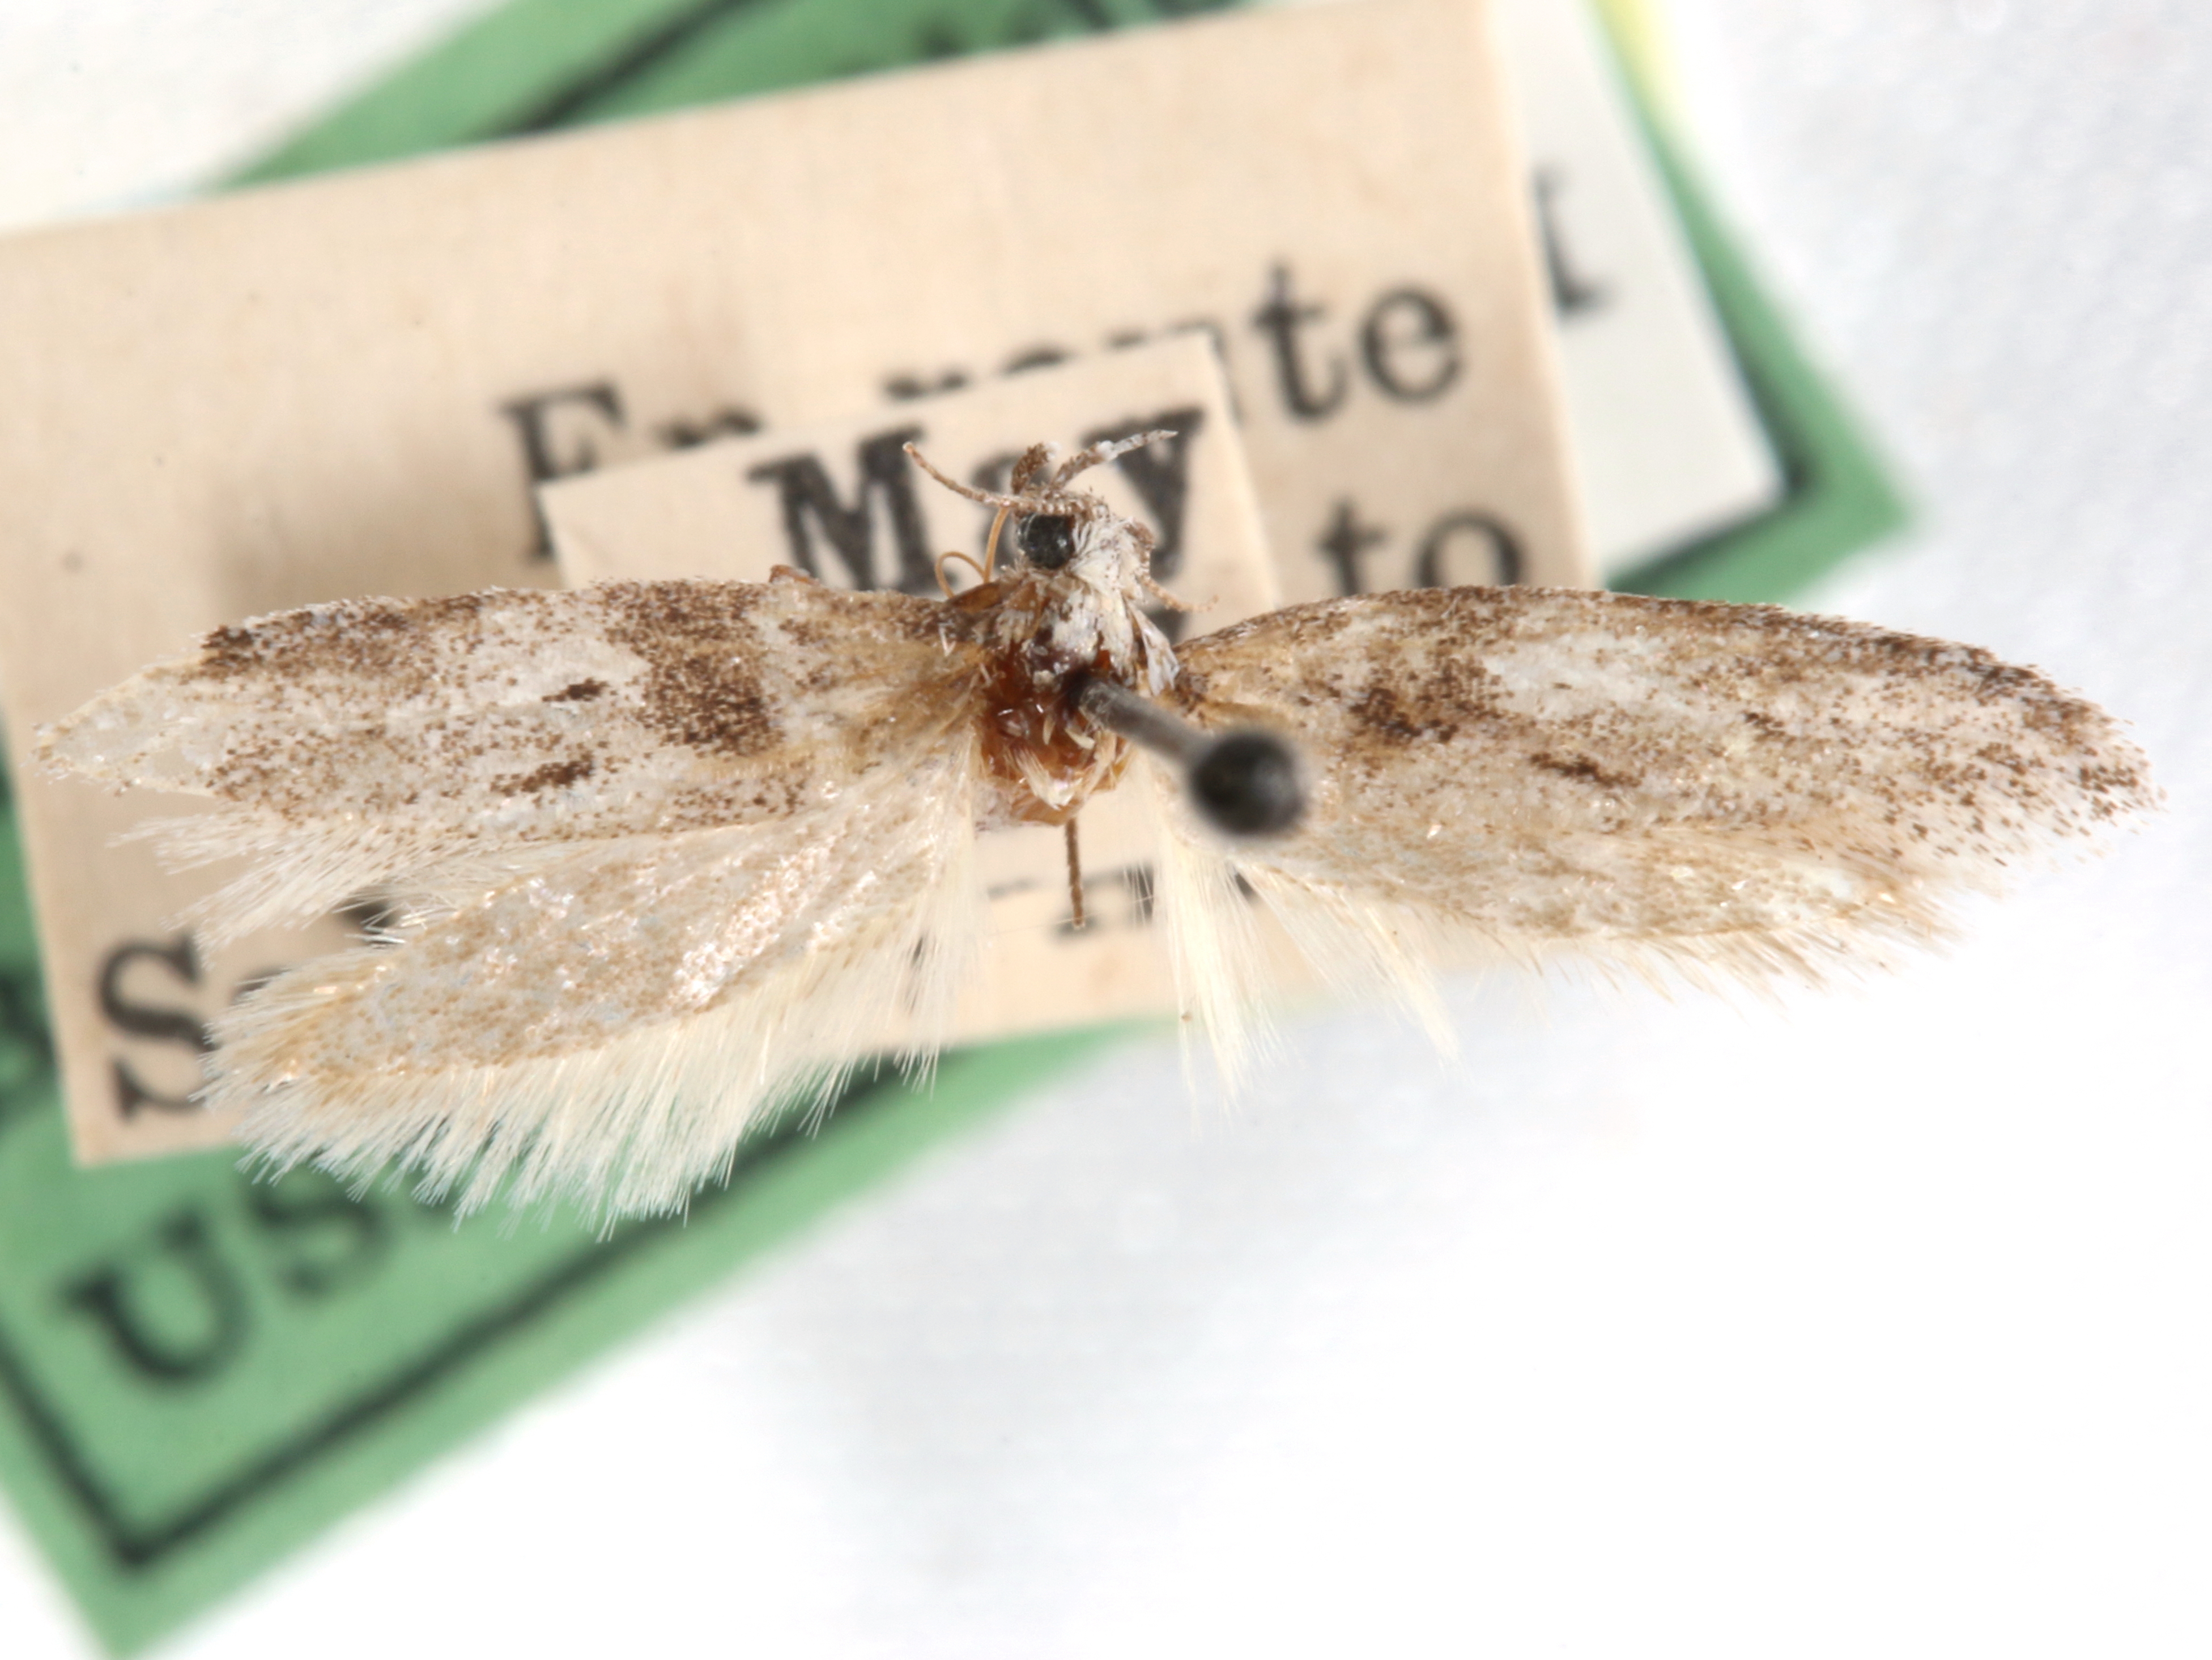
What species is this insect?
Anoncia mosa
